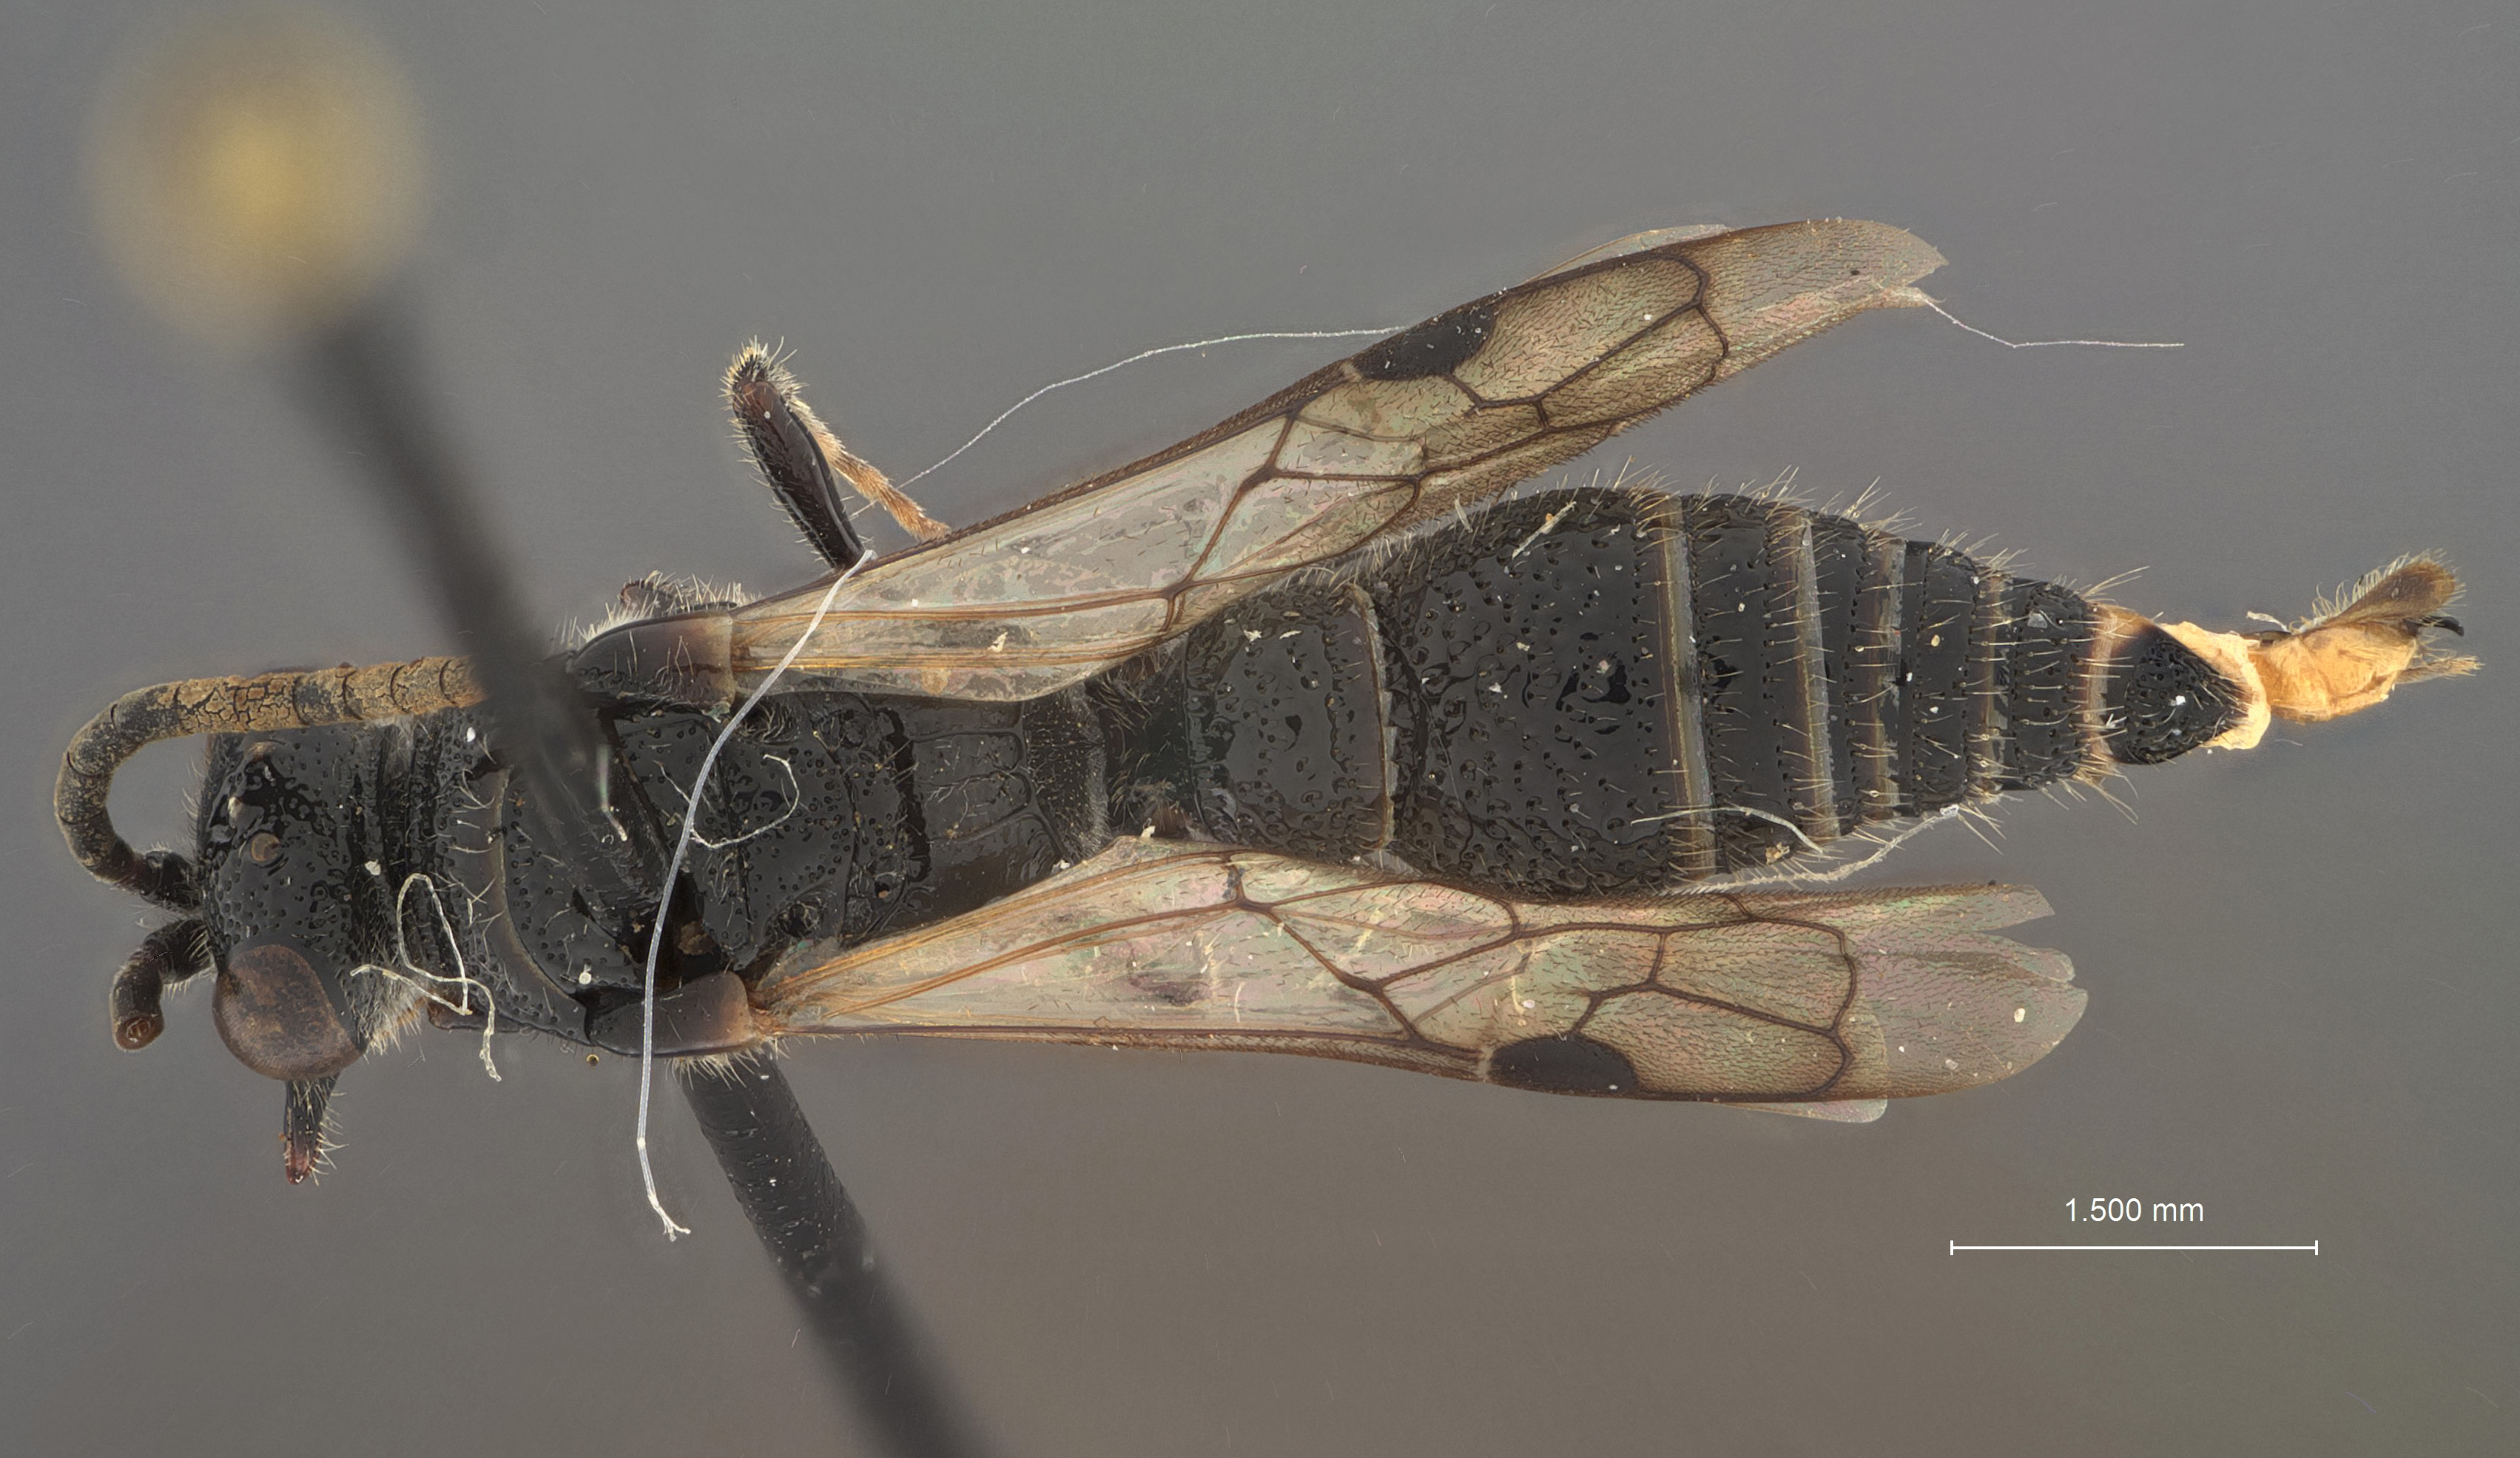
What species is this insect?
Krombeinia nitida
